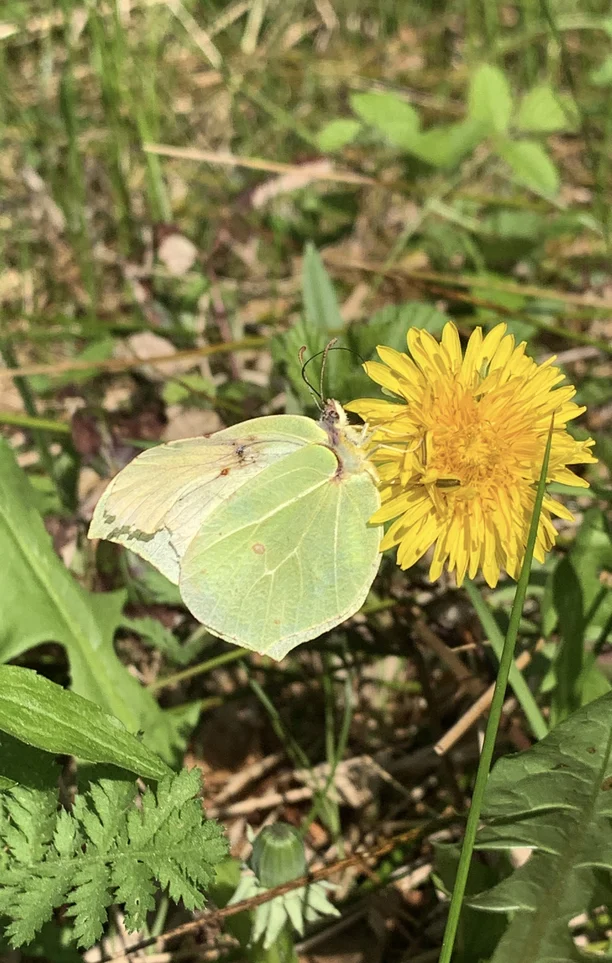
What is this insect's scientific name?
Gonepteryx rhamni
